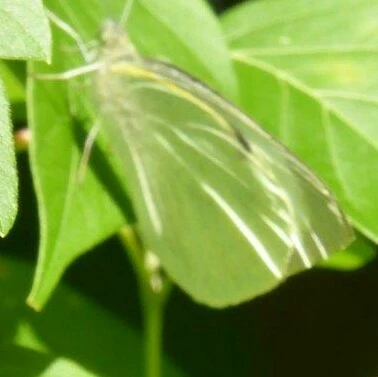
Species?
Pieris brassicae
